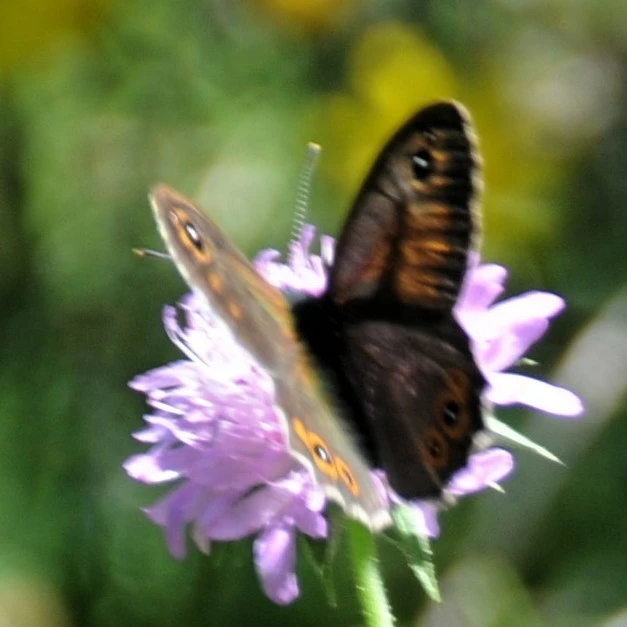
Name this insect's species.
Lasiommata maera (also Pararge maera)
